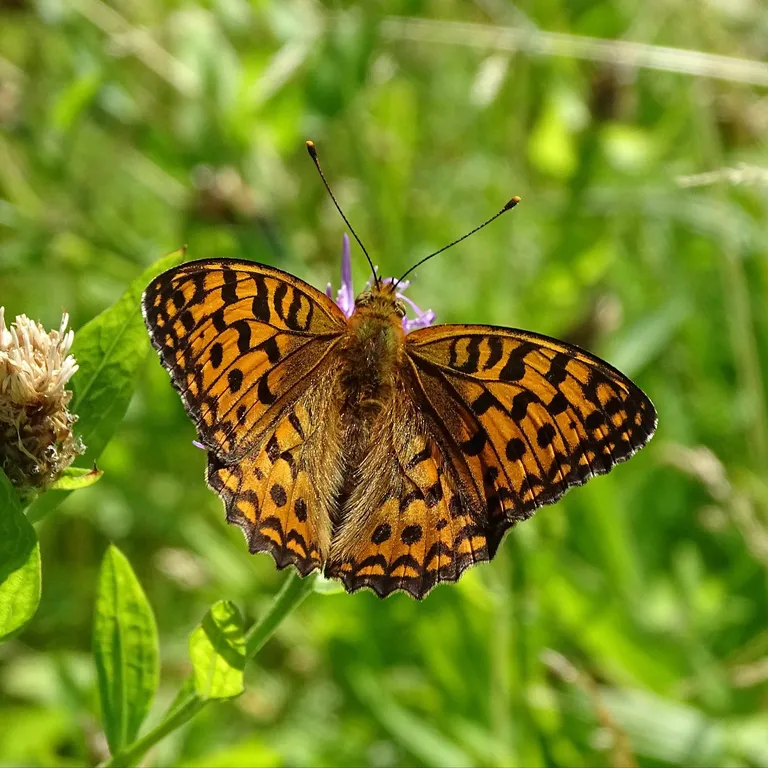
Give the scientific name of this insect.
Fabriciana adippe
